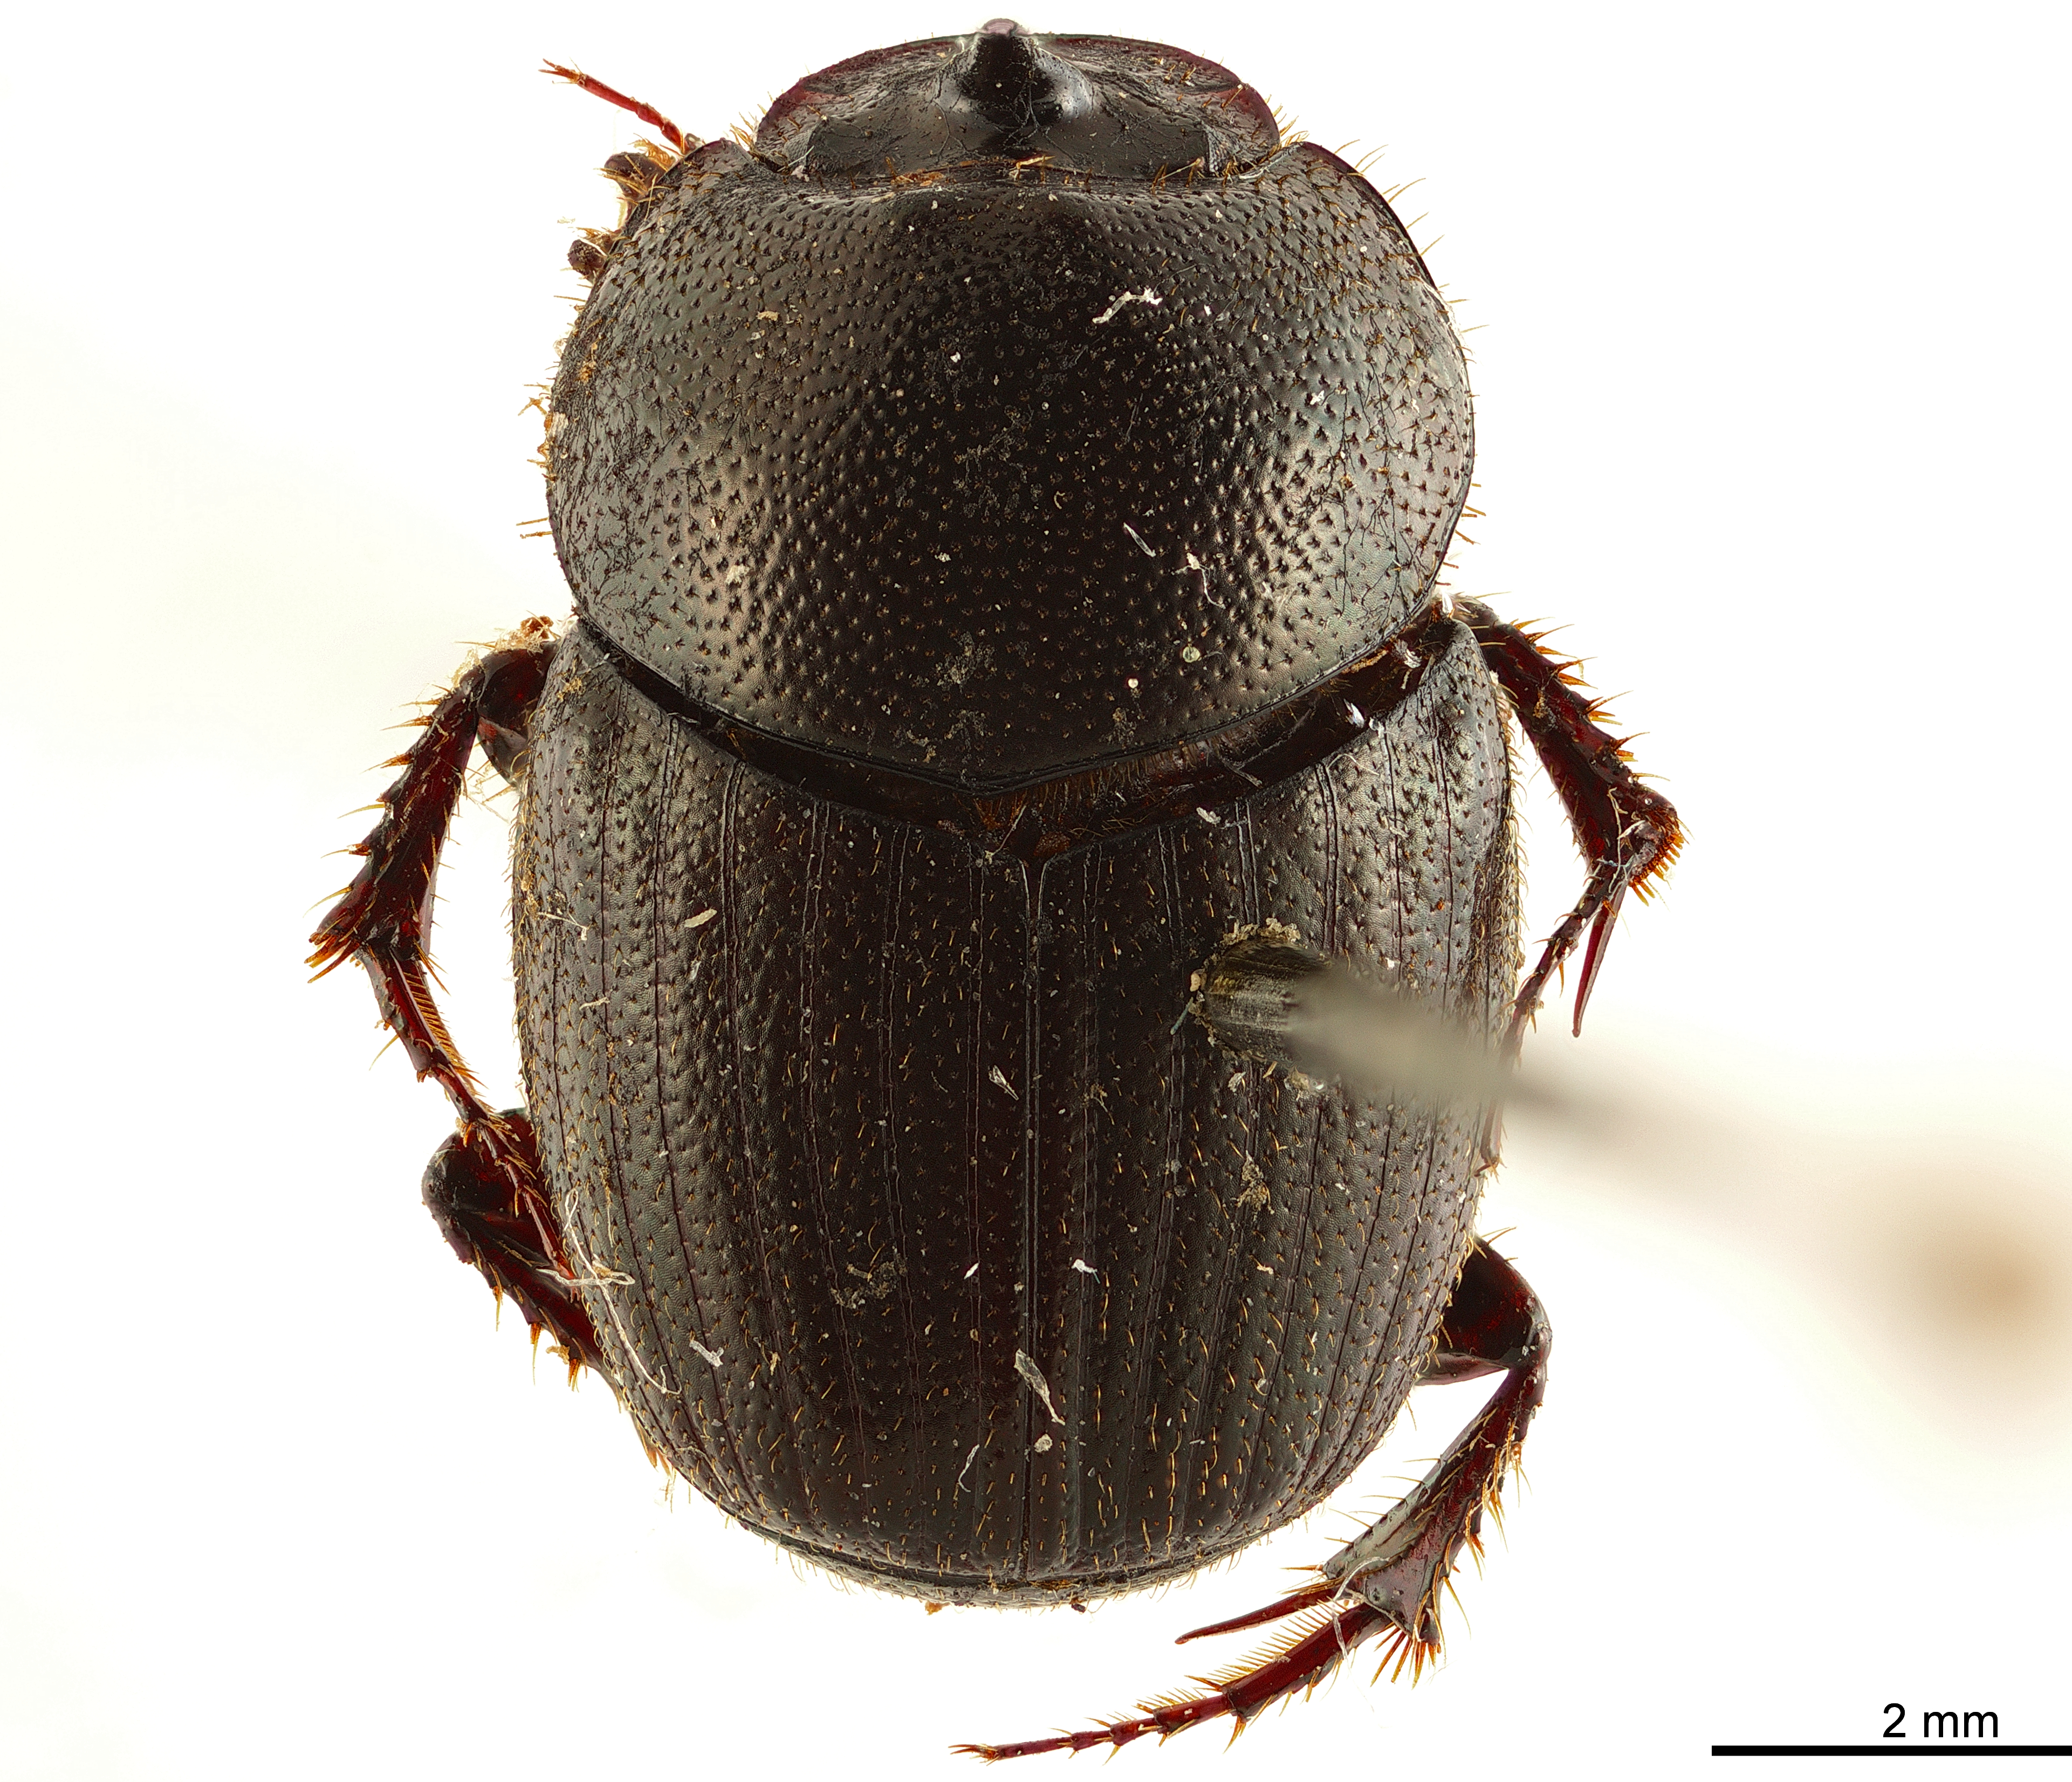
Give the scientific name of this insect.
Onthophagus trapezicornis
